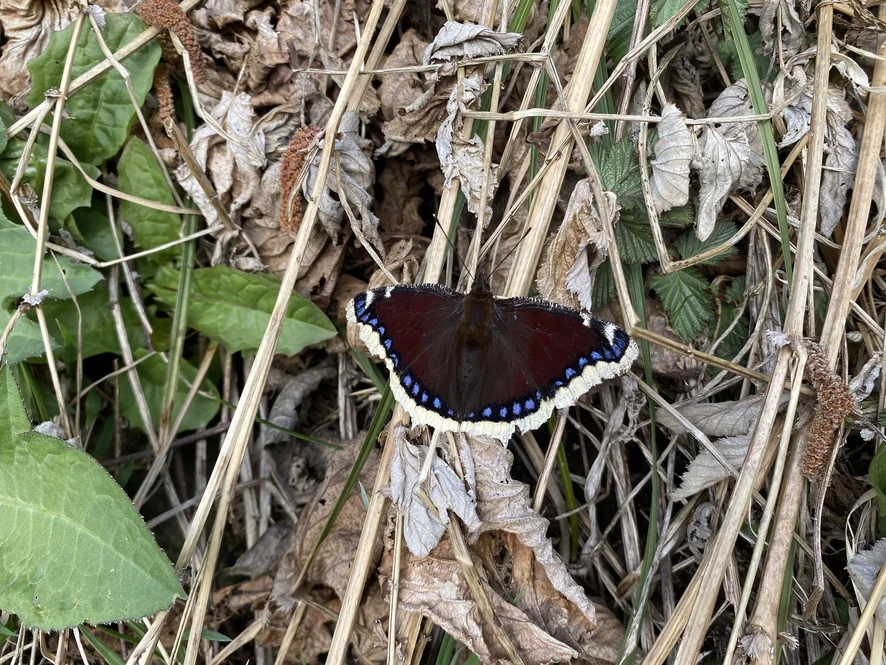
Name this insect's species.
Nymphalis antiopa
